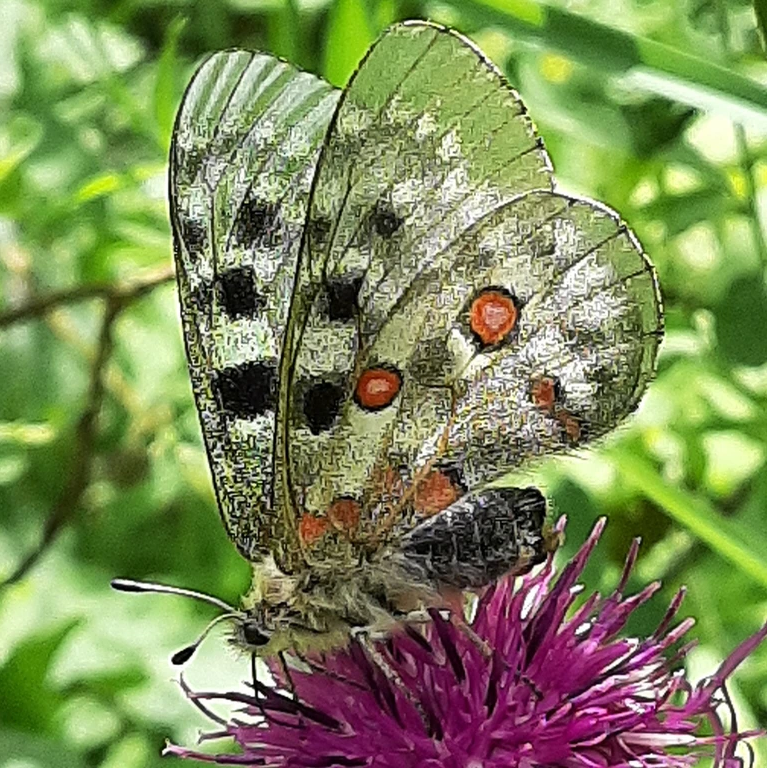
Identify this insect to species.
Parnassius apollo
